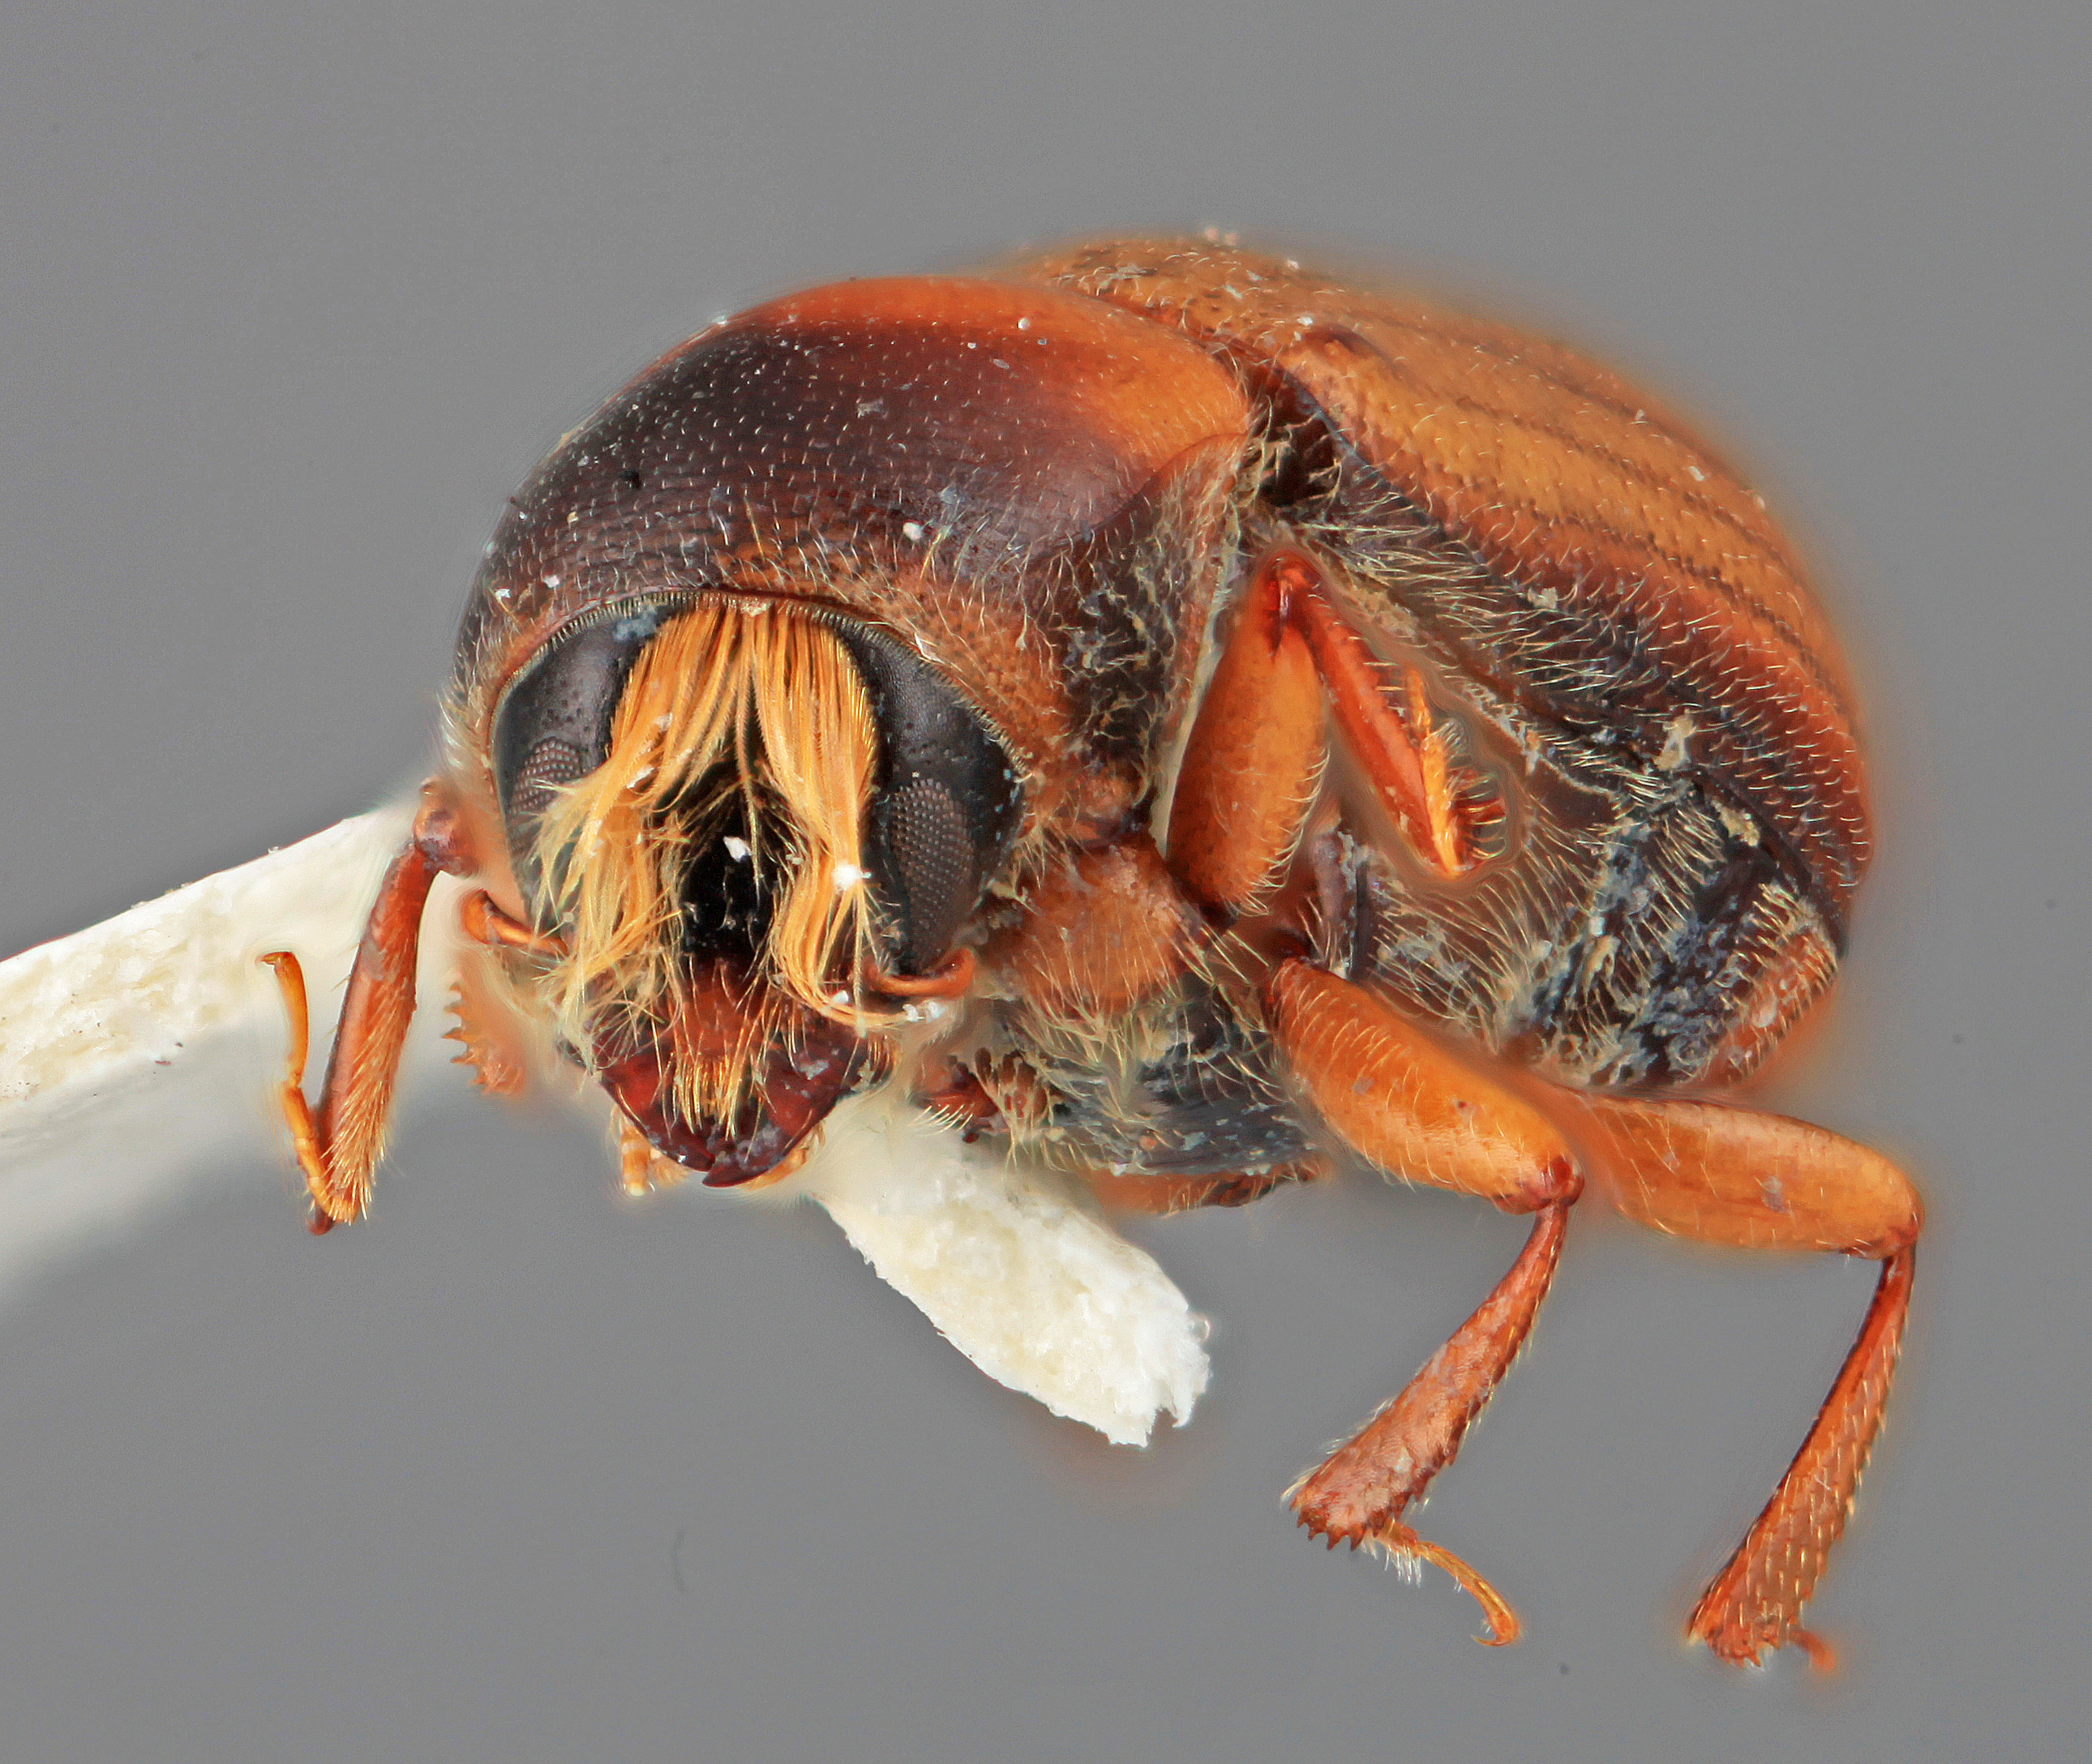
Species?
Scolytodes immanis
